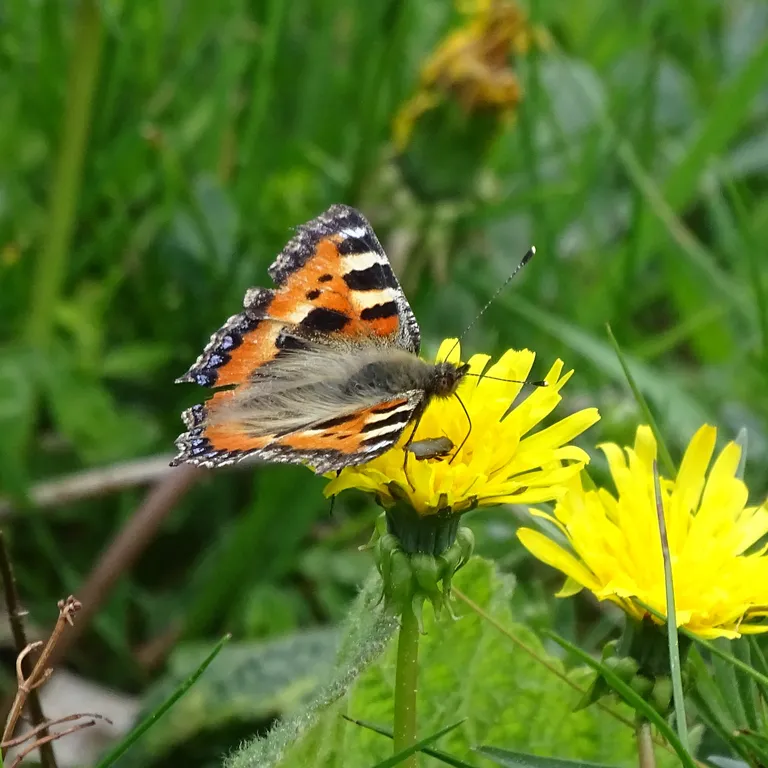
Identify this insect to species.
Aglais urticae
